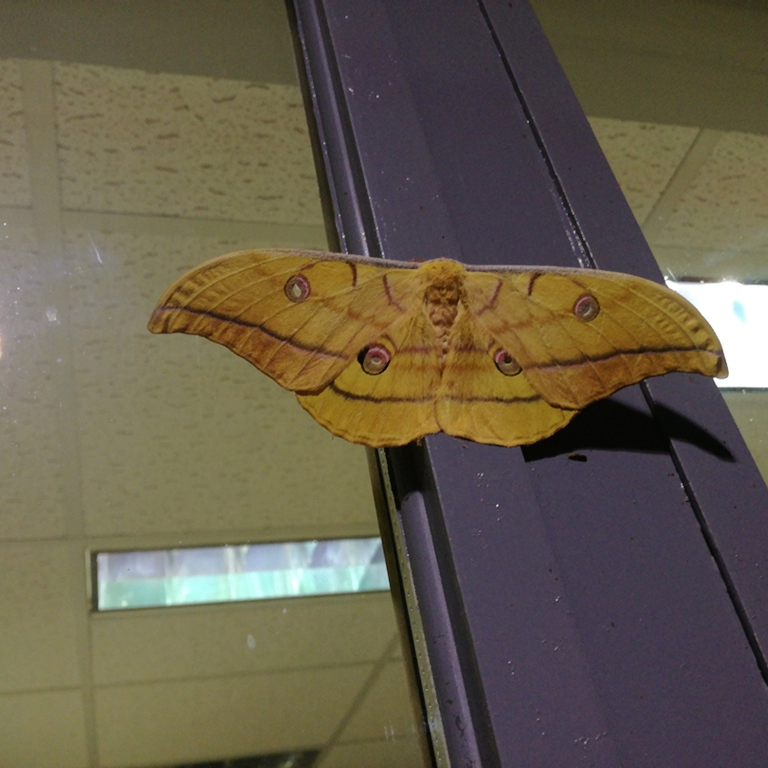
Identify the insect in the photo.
Antheraea yamamai
